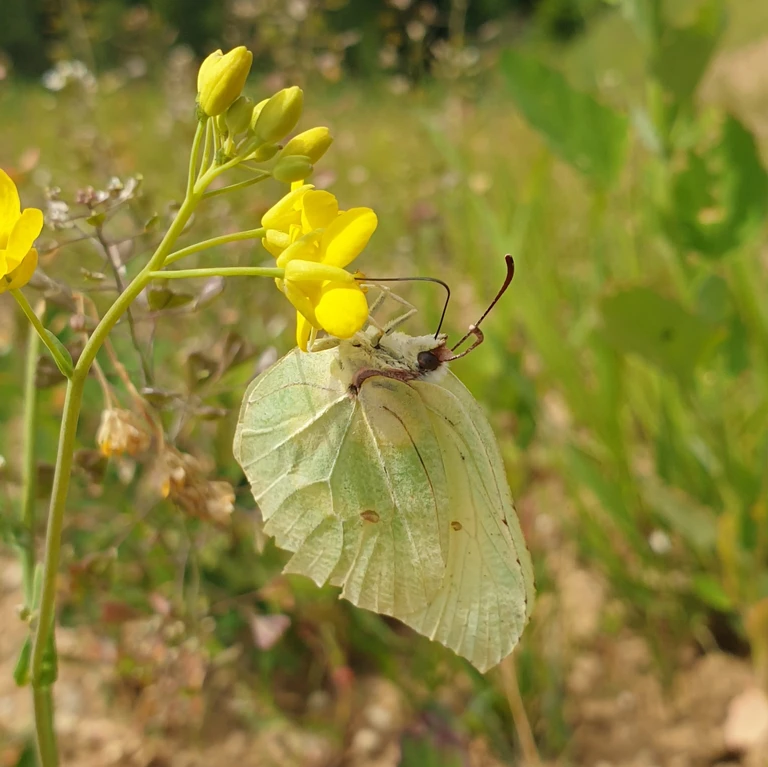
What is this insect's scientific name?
Gonepteryx rhamni
